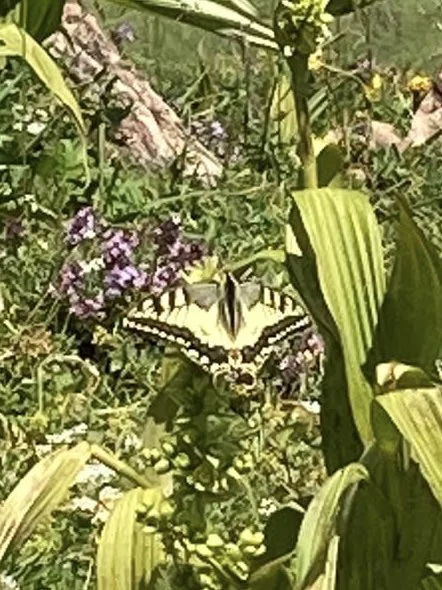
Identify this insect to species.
Papilio machaon
